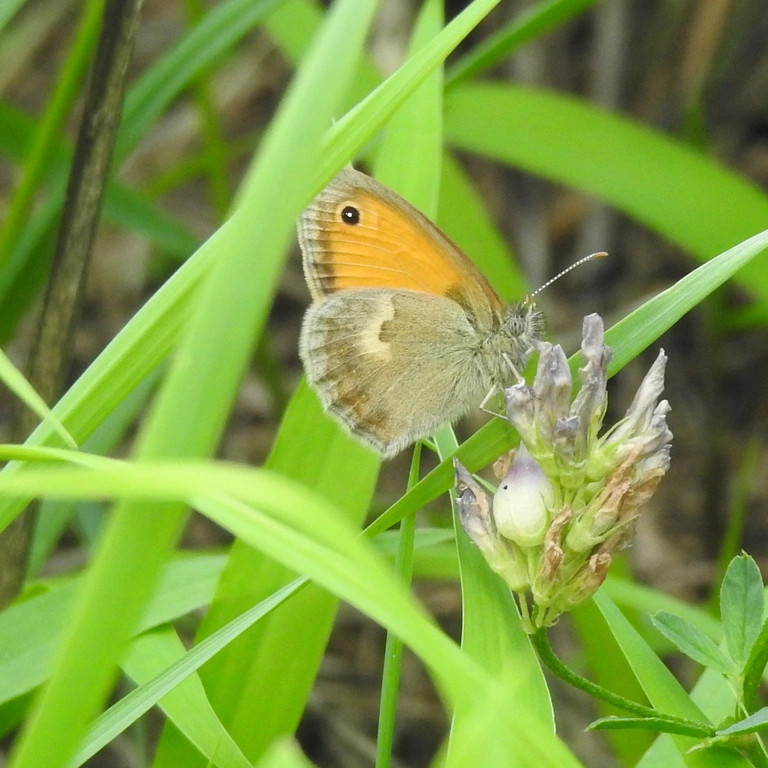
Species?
Coenonympha pamphilus
